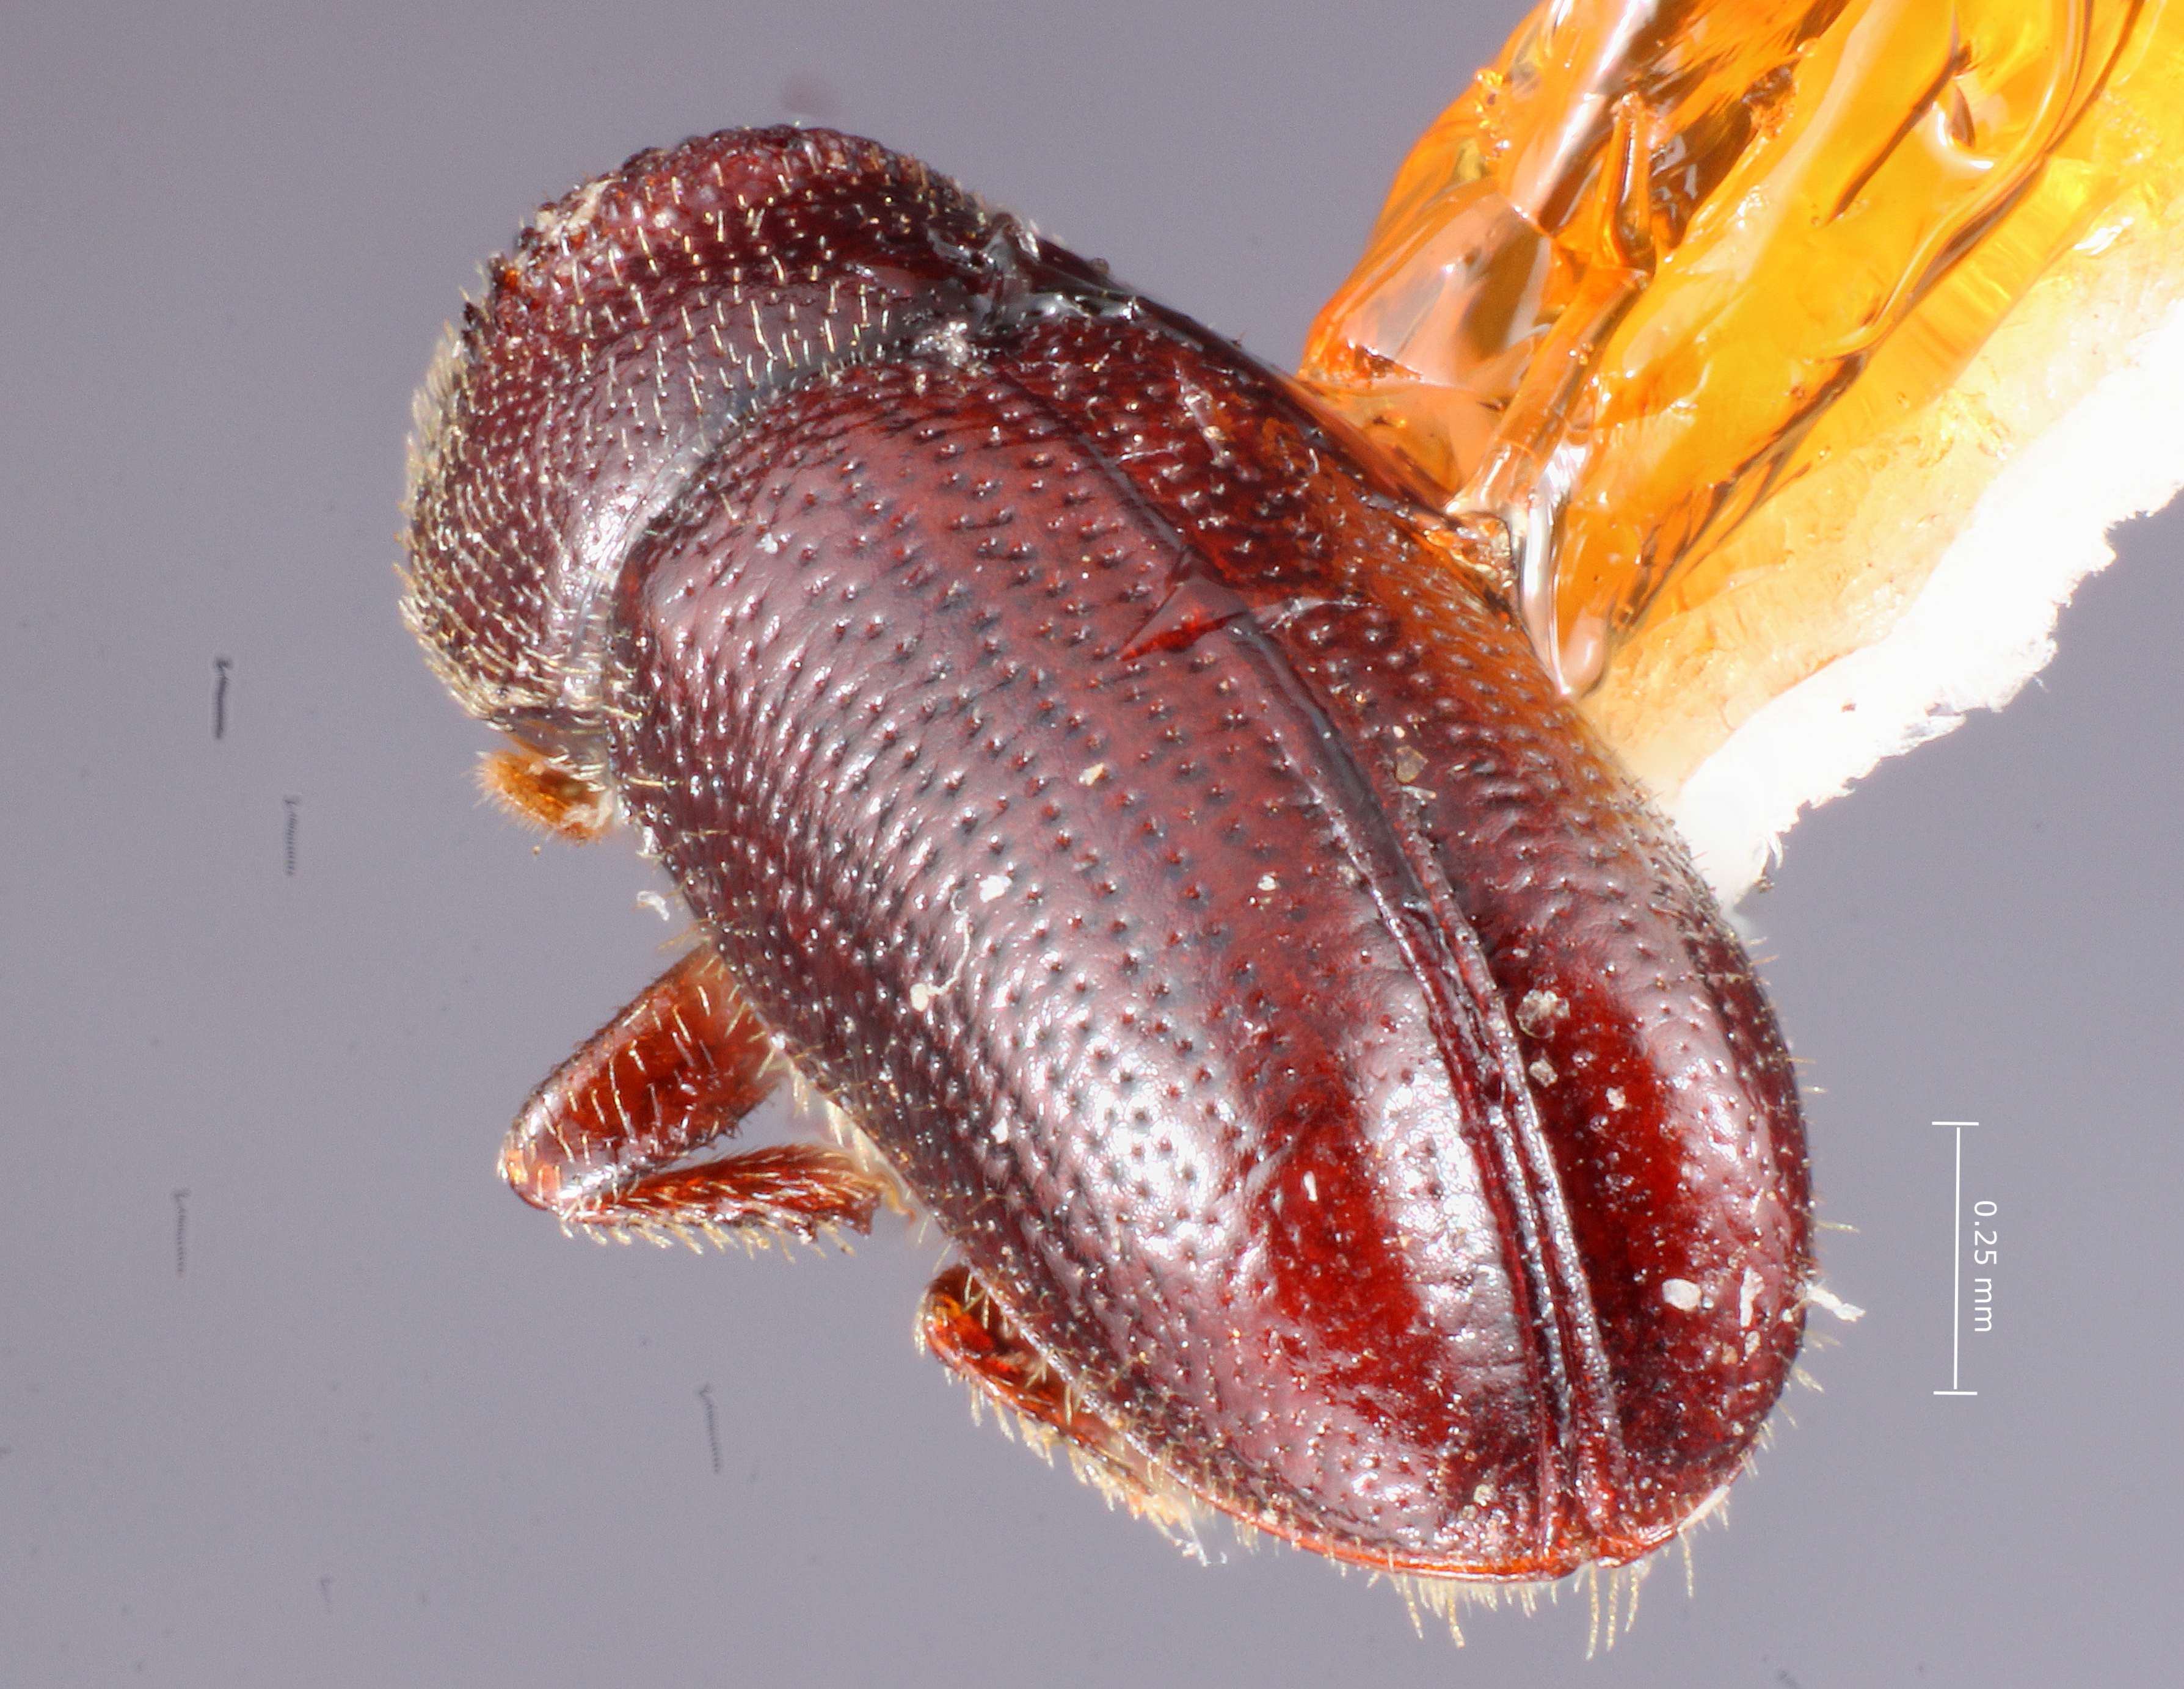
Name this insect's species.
Pityophthorus artifex
